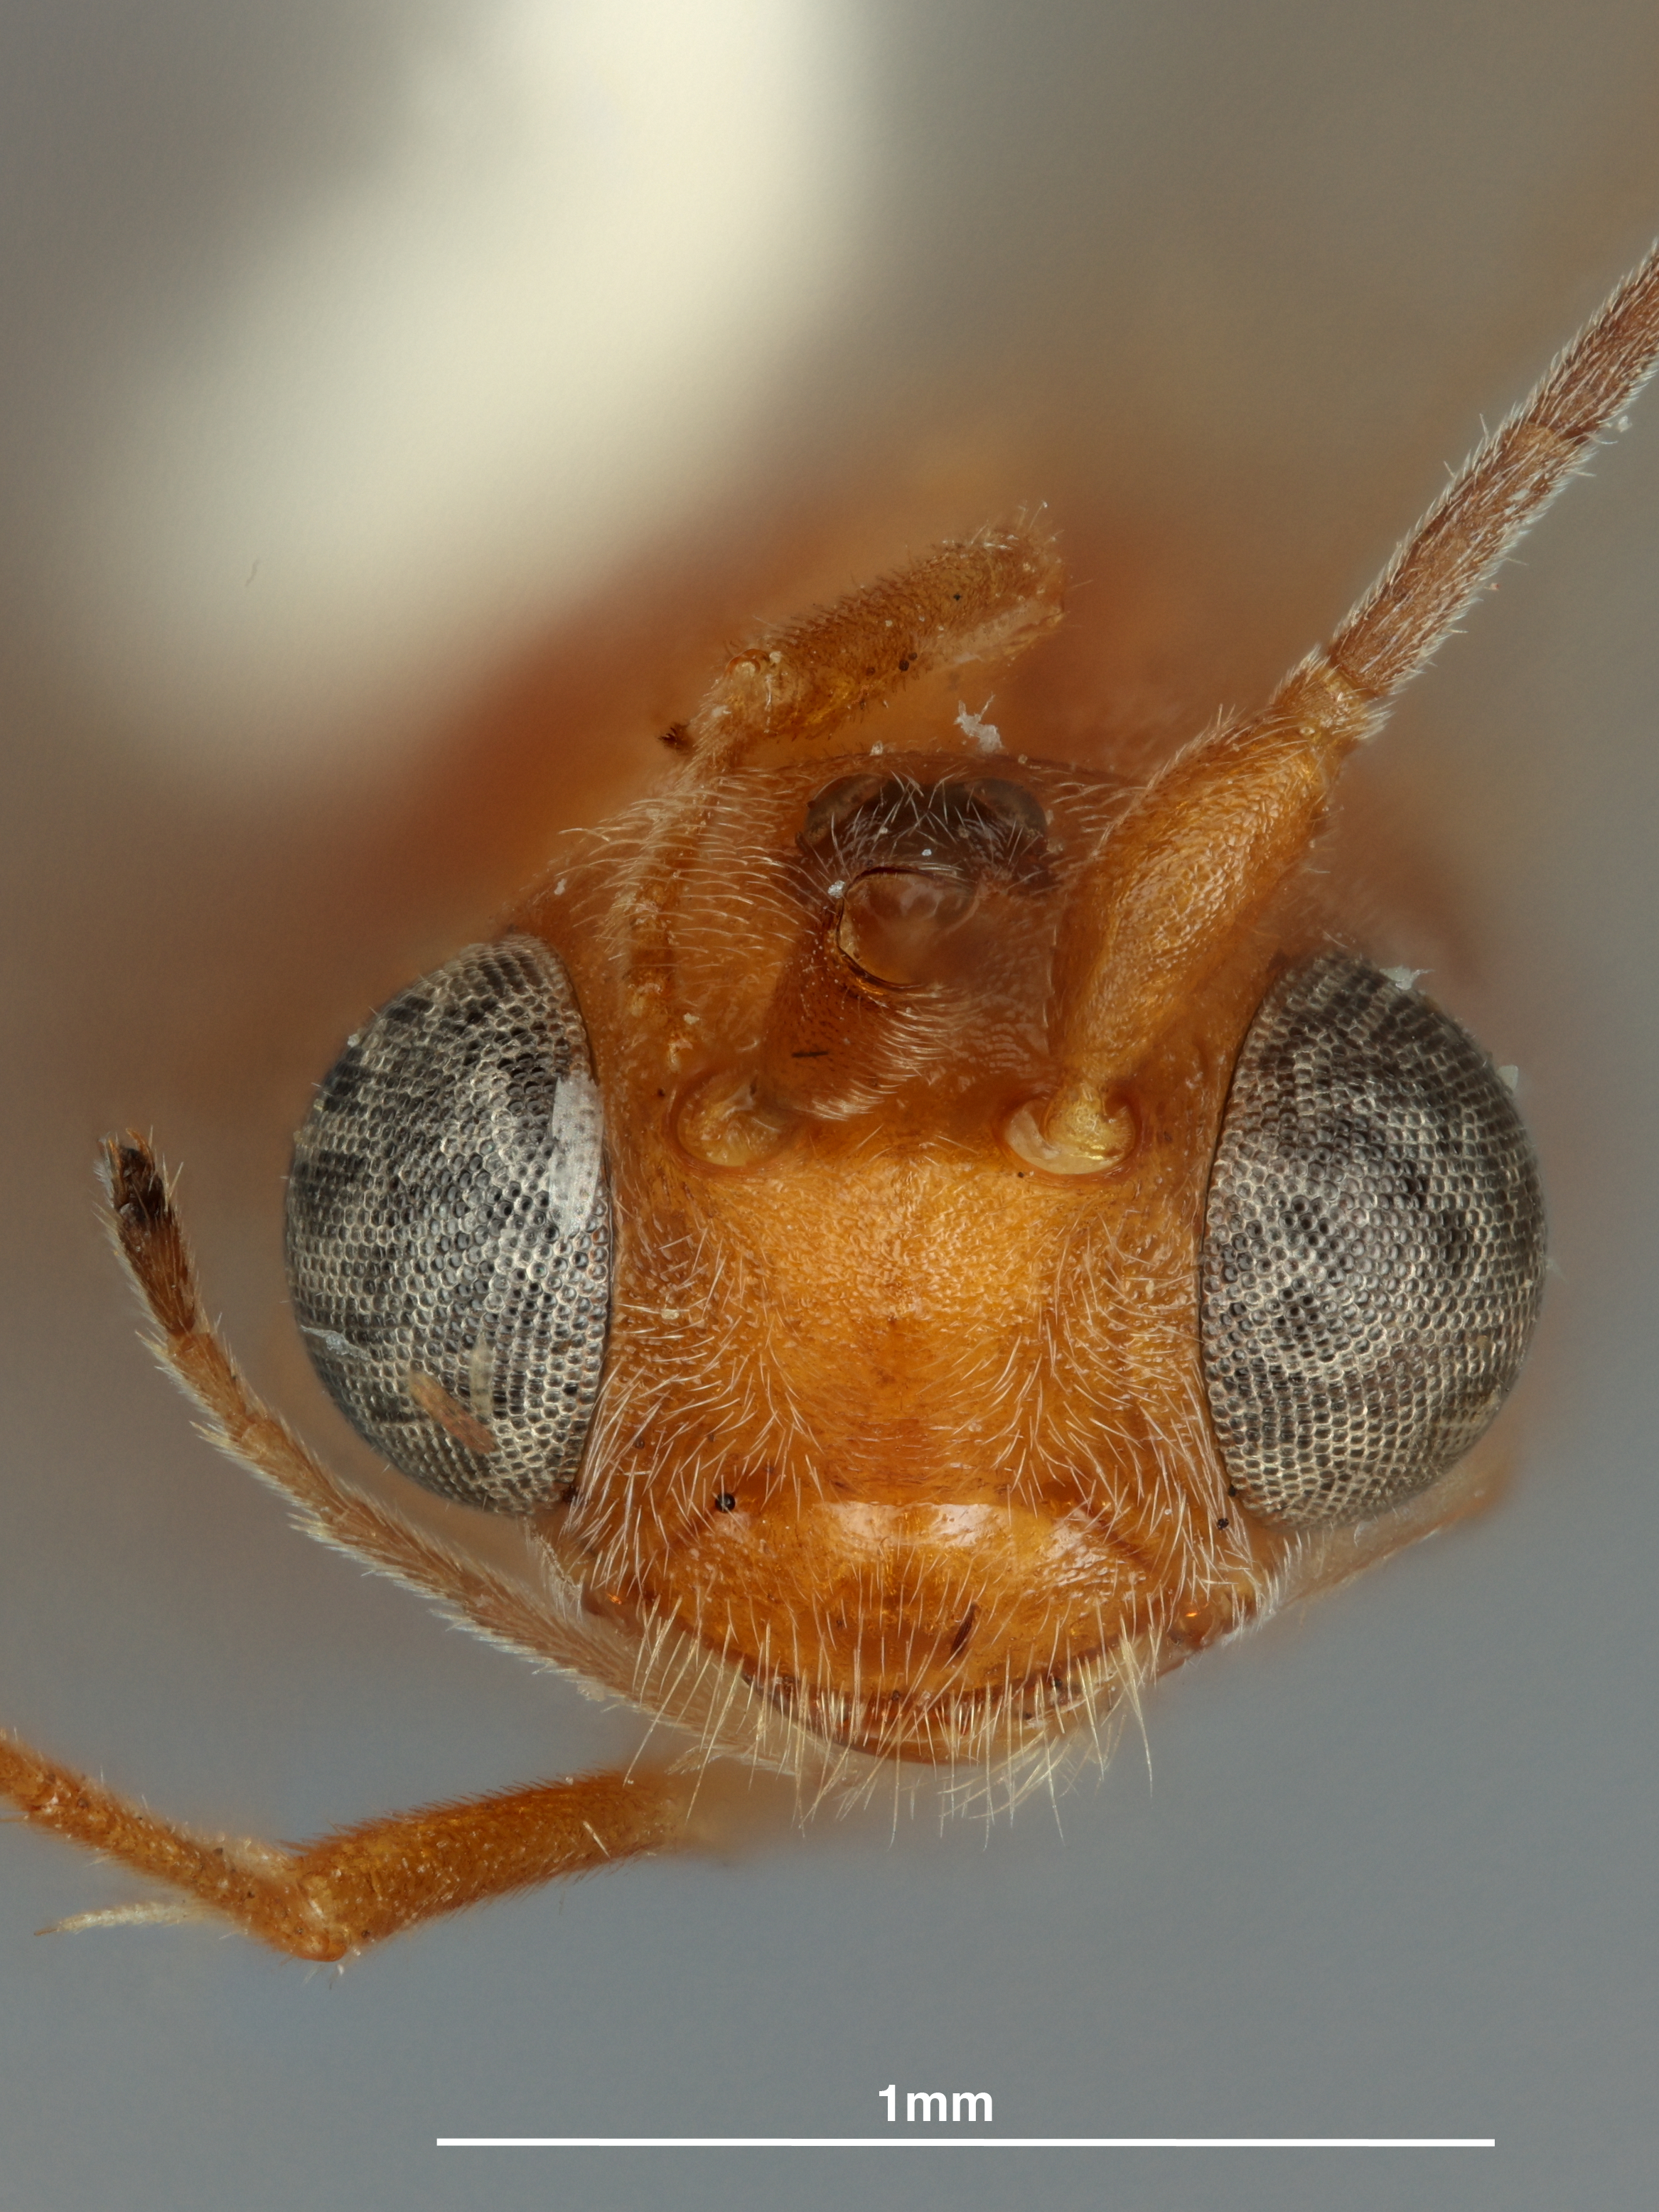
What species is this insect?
Phanerotoma filicornis
